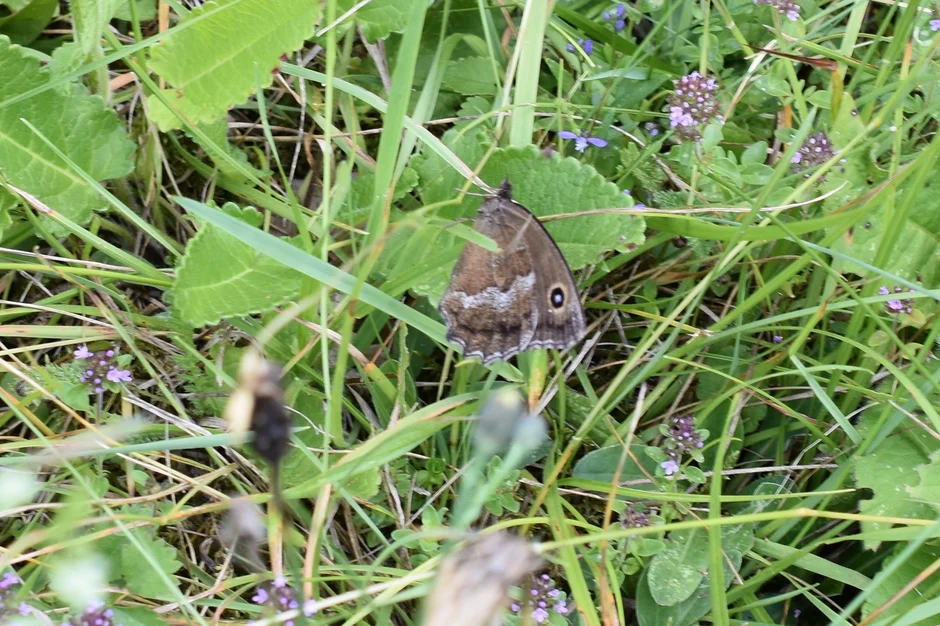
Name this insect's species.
Minois dryas
